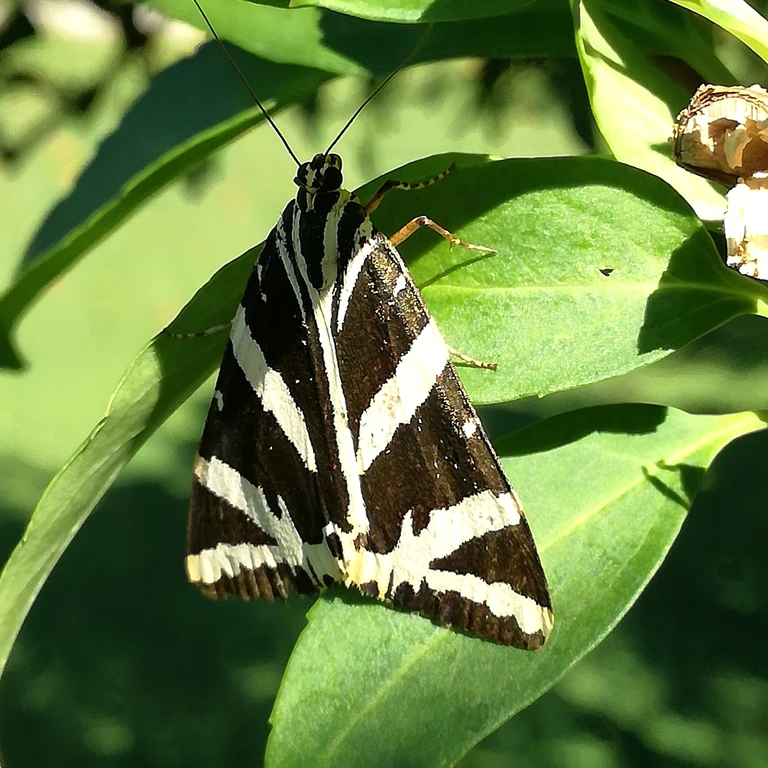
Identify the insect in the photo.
Euplagia quadripunctaria
